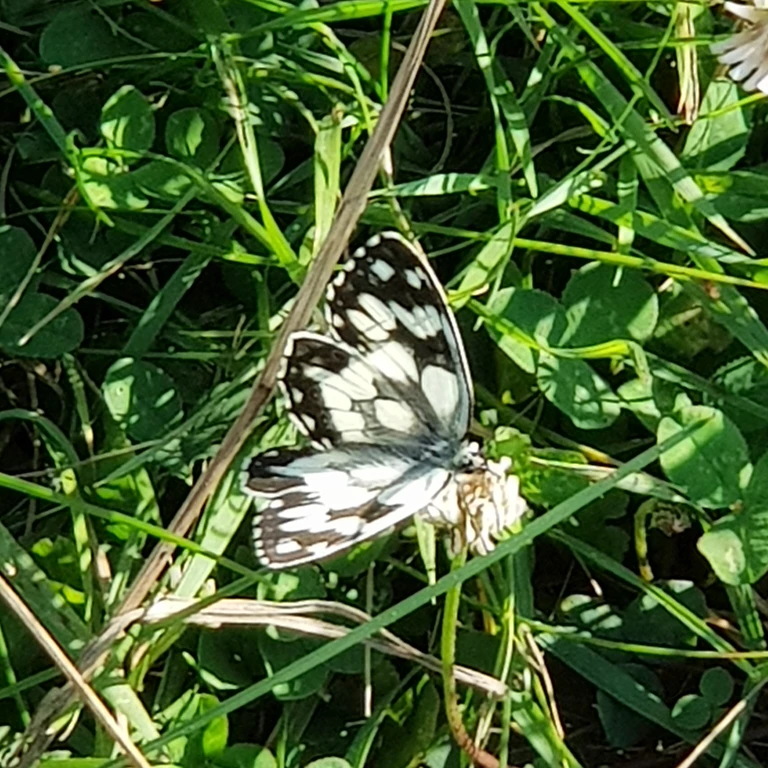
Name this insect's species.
Melanargia galathea
